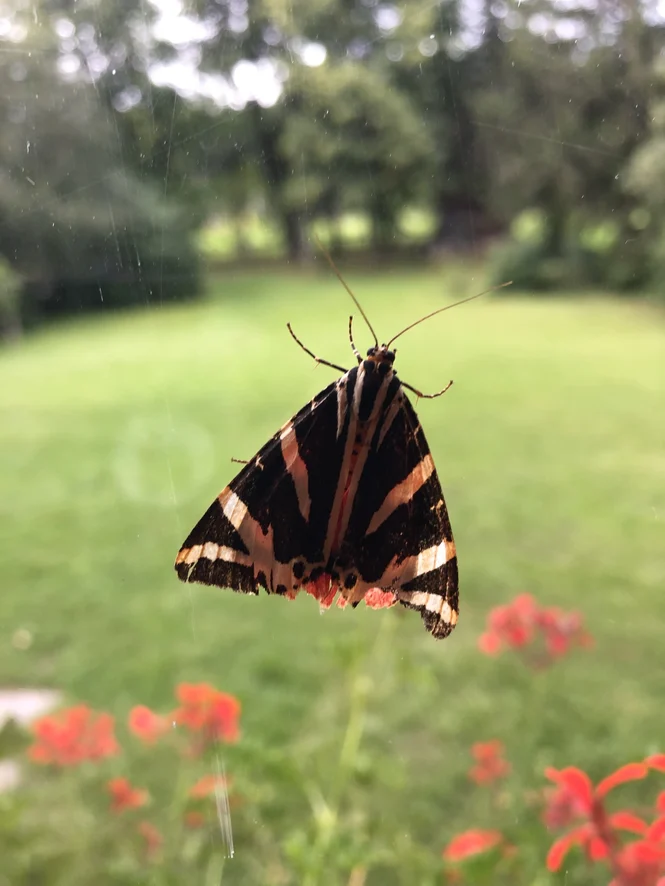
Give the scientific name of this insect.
Euplagia quadripunctaria
